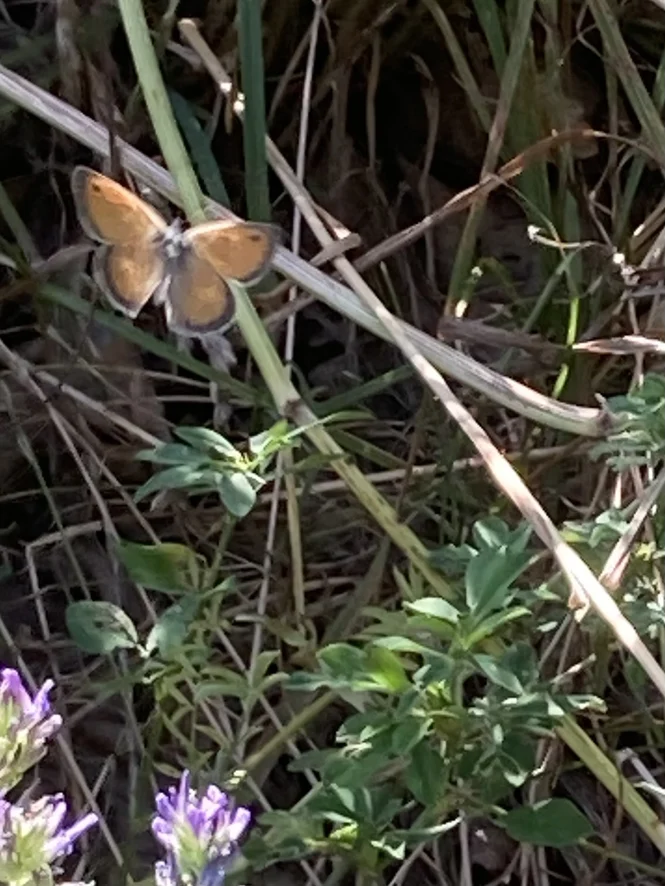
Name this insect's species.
Coenonympha pamphilus
